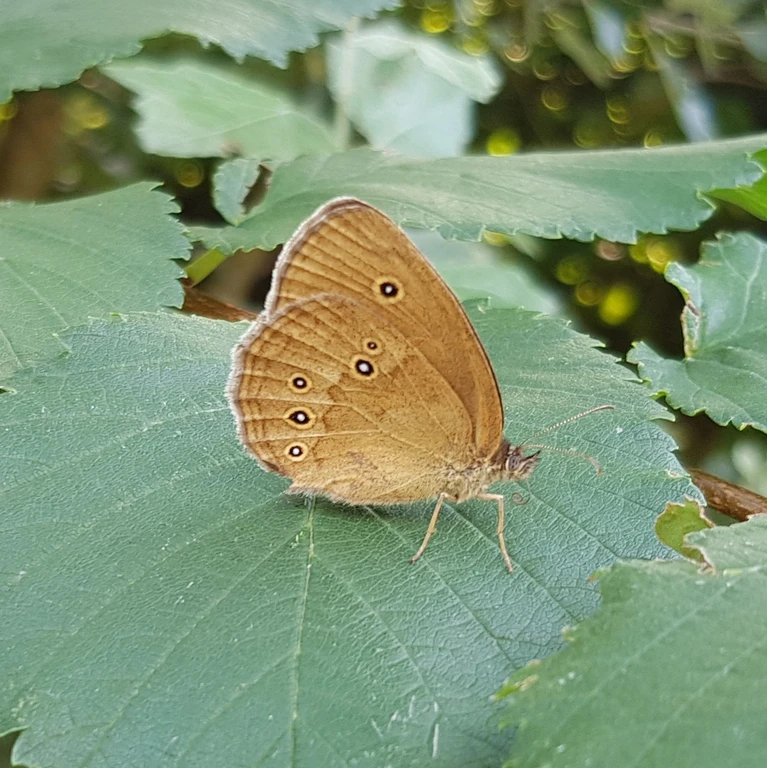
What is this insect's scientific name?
Aphantopus hyperantus
